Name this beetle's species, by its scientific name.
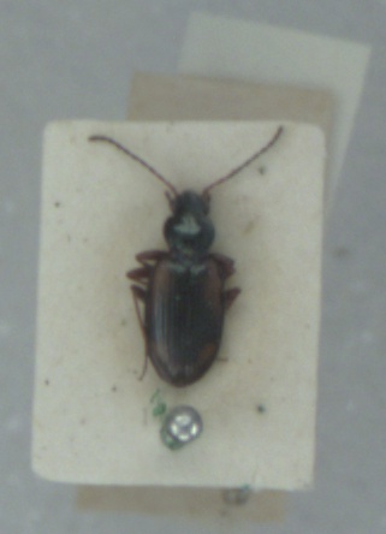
Bembidion bualei
